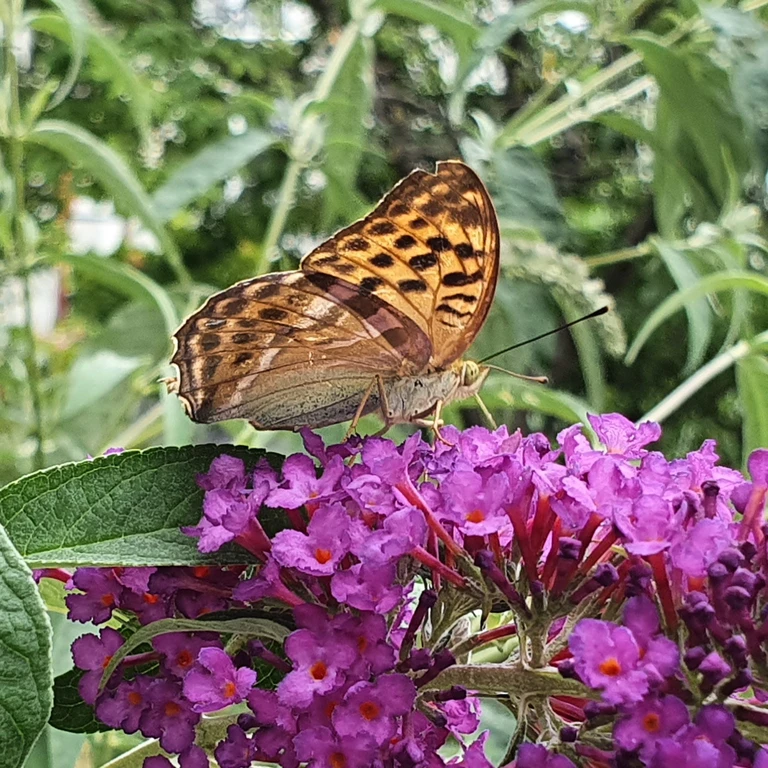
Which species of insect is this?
Argynnis paphia
